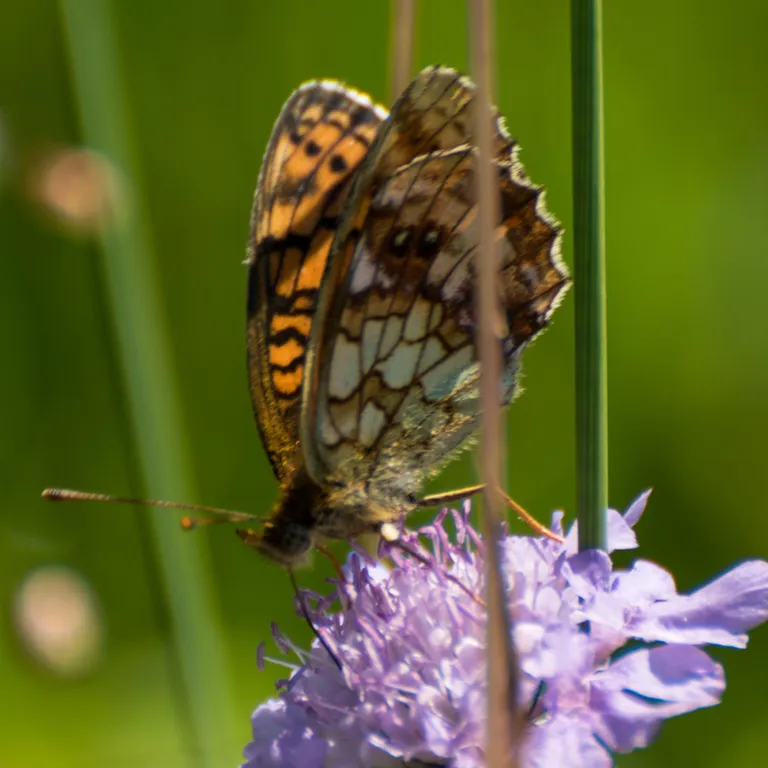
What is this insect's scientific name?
Brenthis ino
